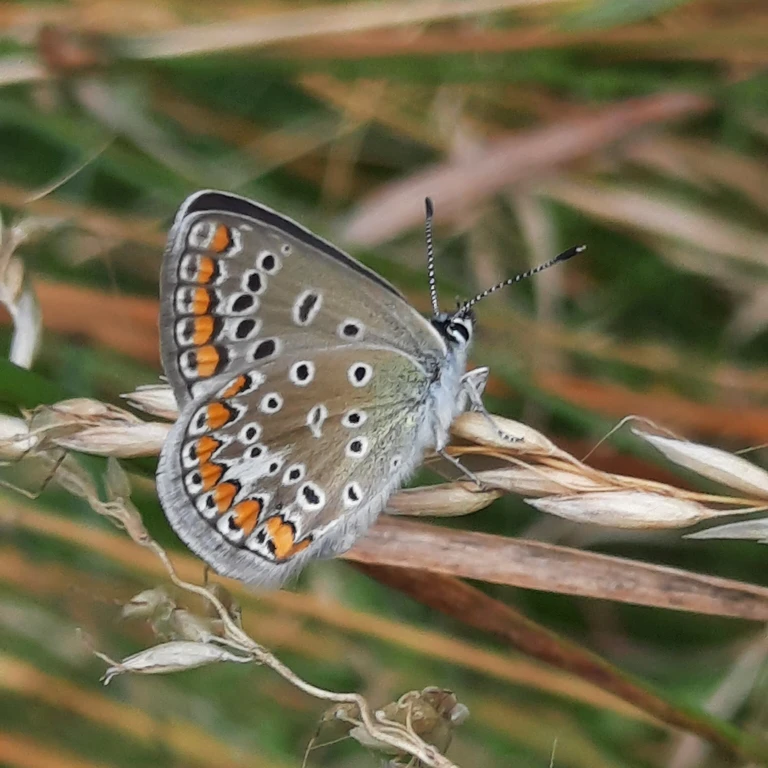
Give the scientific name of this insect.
Polyommatus icarus
